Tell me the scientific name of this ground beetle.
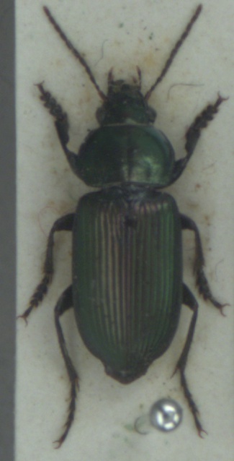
Anisodactylus poeciloides
